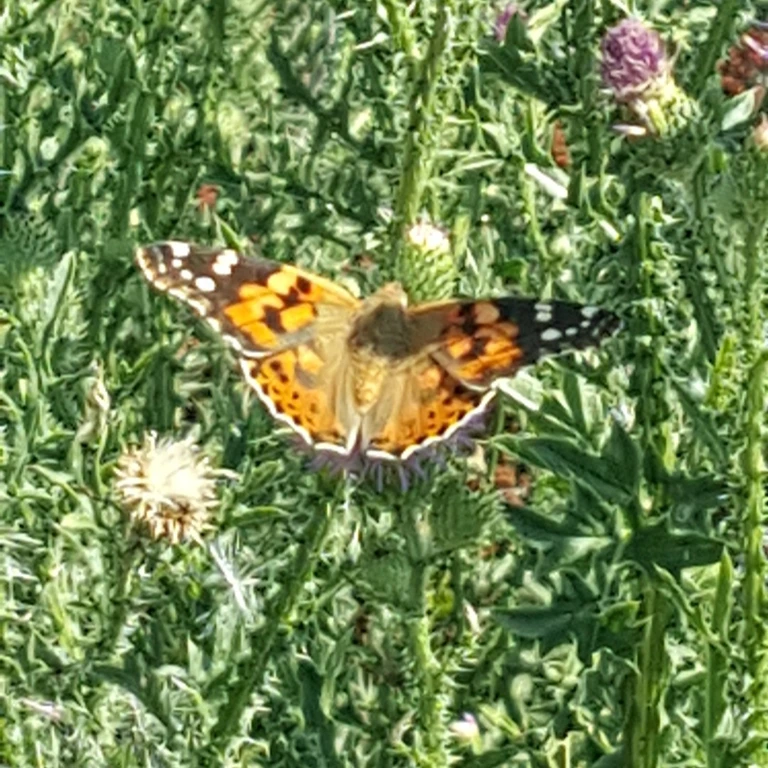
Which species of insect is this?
Vanessa cardui
